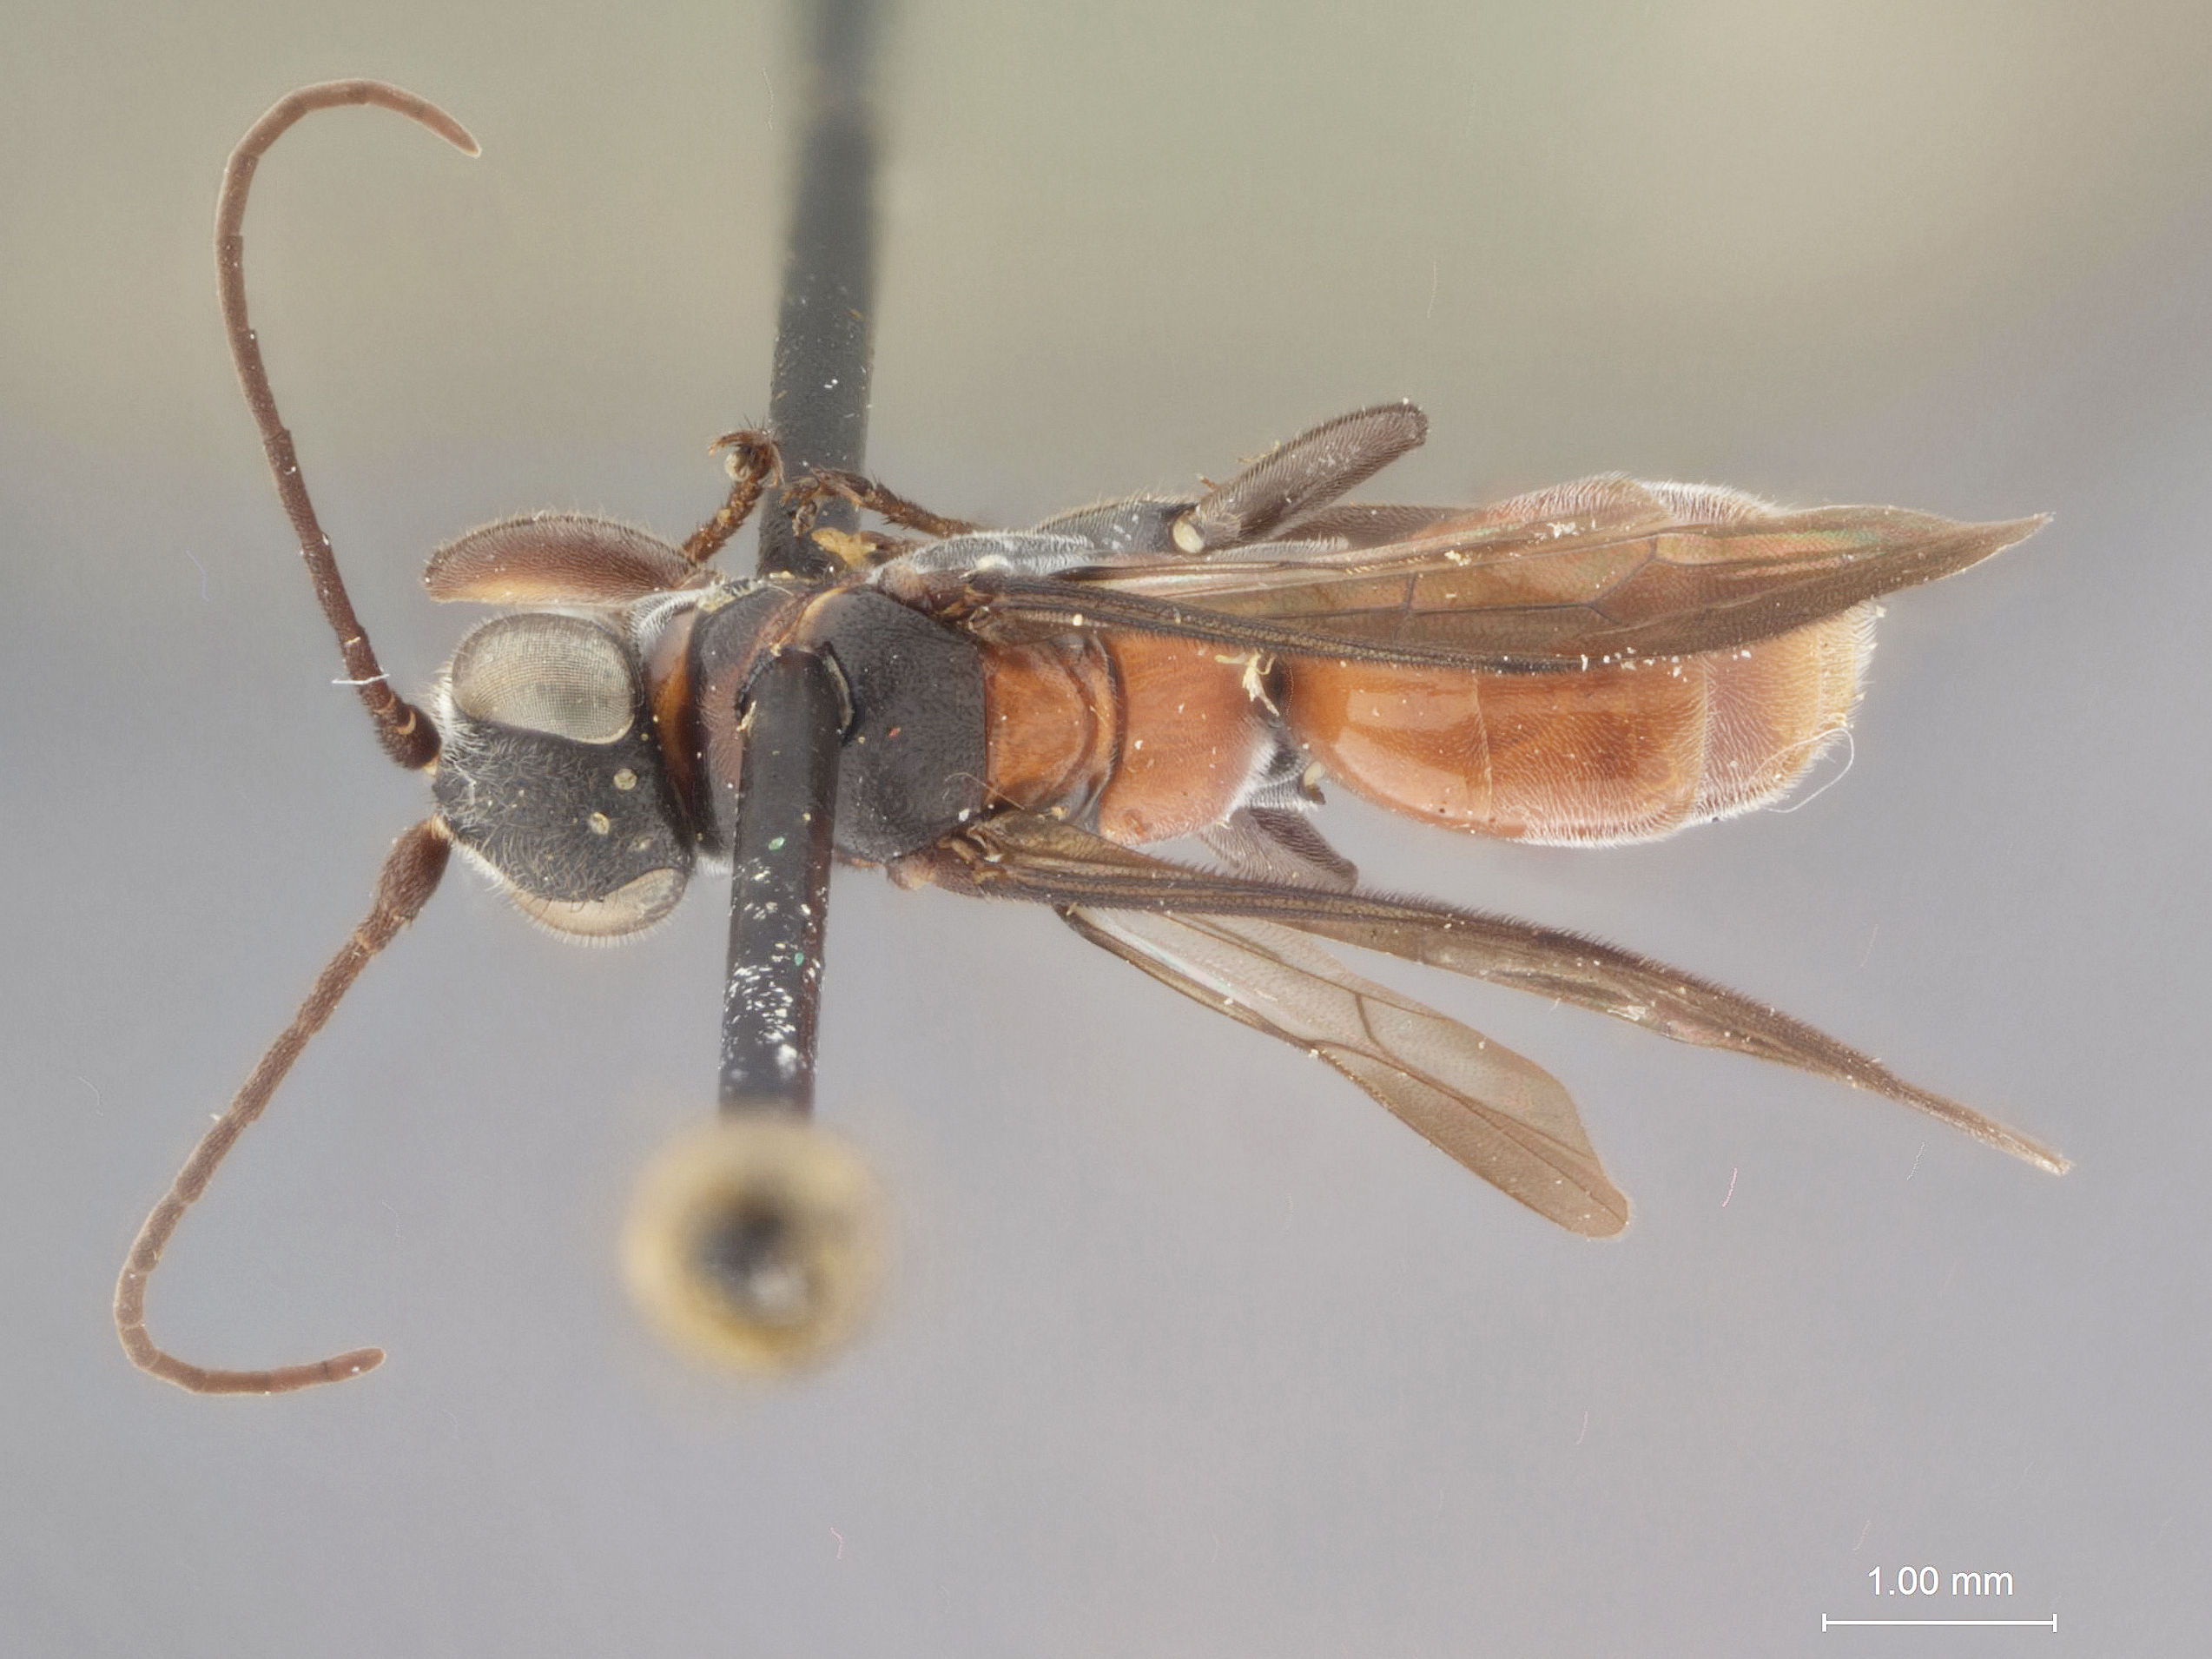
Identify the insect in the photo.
Aulocostethus pulcherrimus
